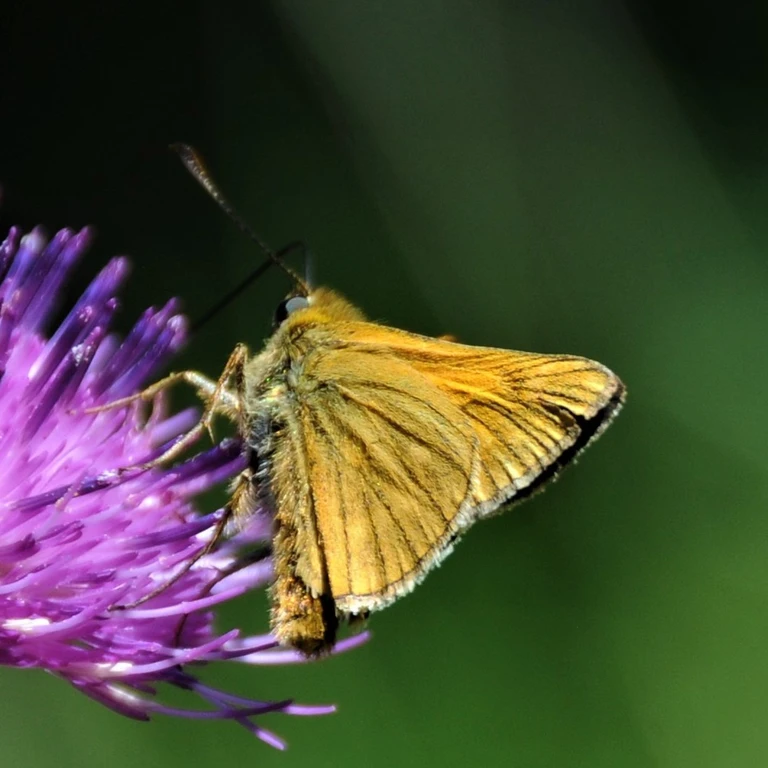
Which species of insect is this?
Ochlodes sylvanus (also Ochlodes venata)
